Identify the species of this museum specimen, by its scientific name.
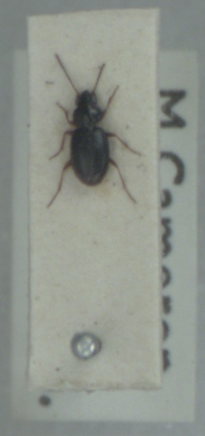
Bembidion mannerheimii
